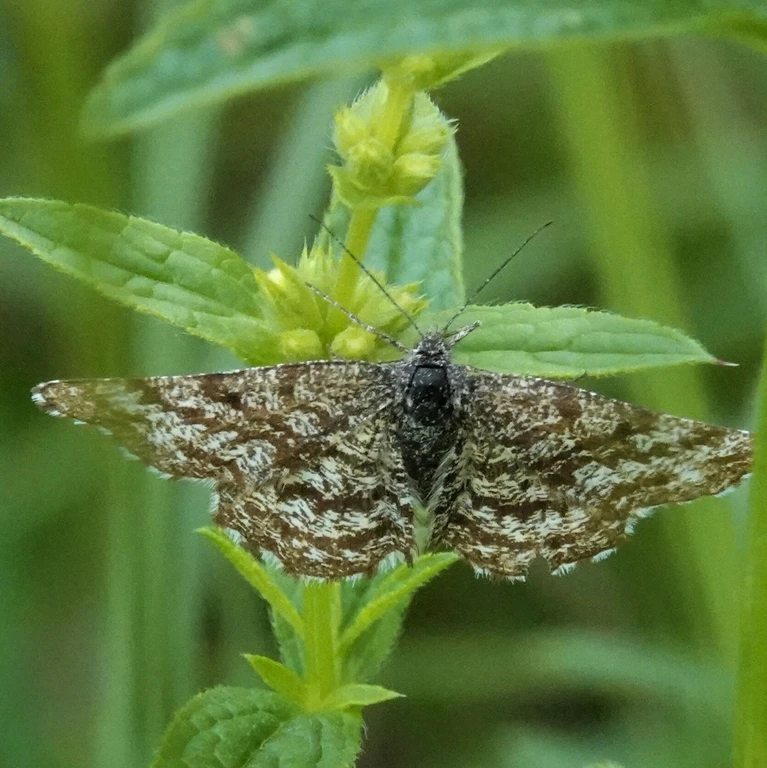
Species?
Ematurga atomaria
